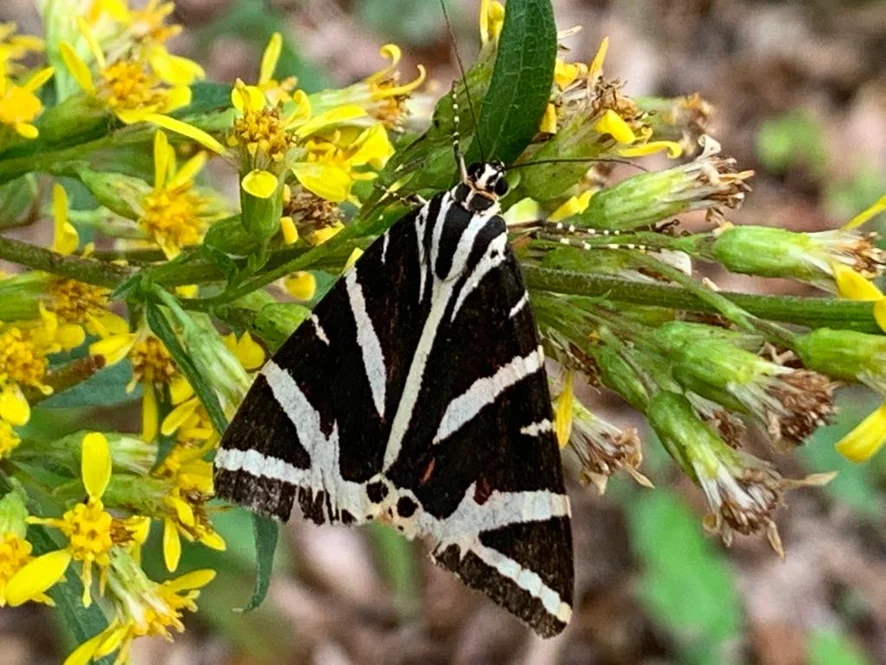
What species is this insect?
Euplagia quadripunctaria
